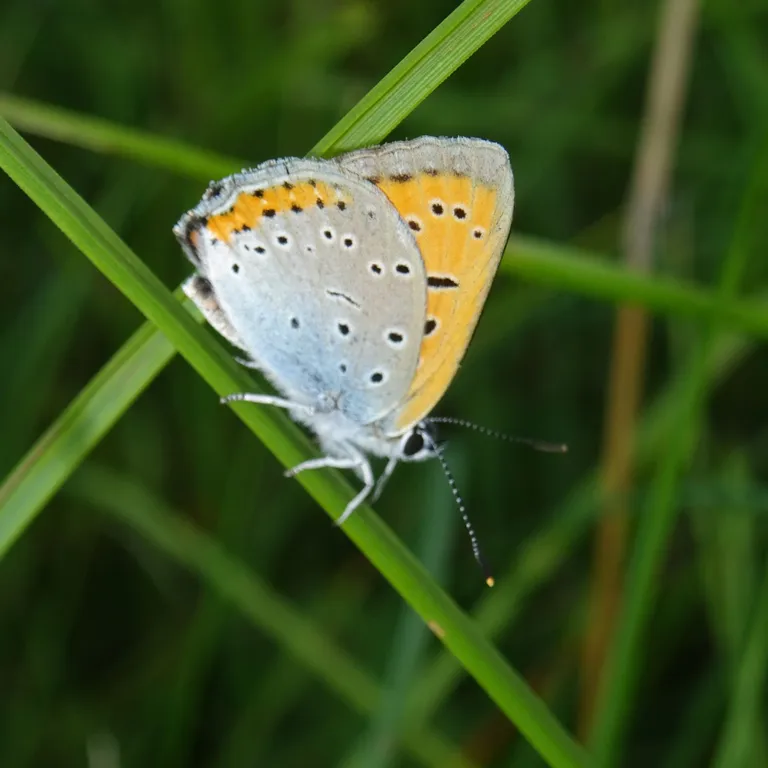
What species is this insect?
Lycaena dispar
